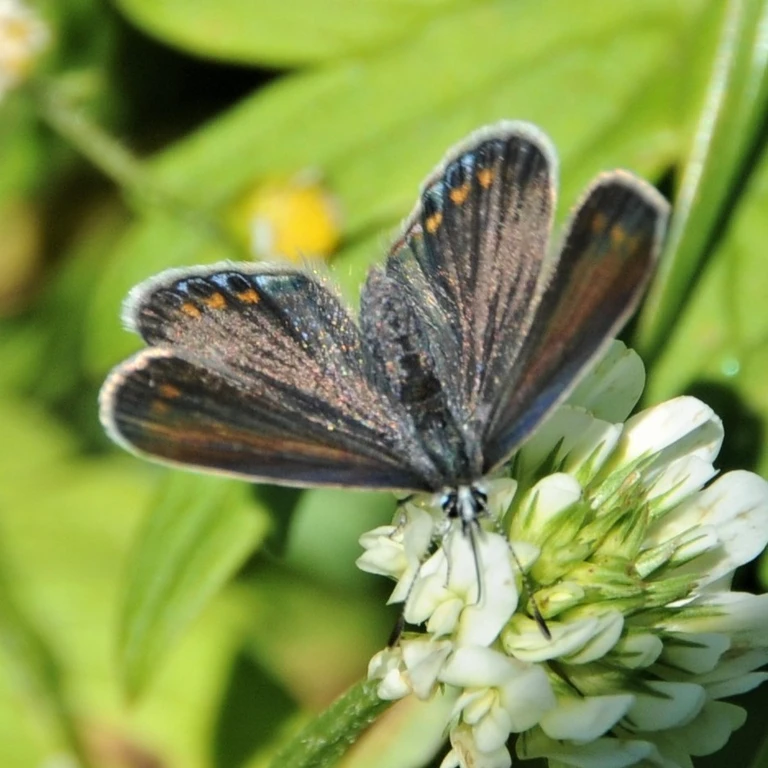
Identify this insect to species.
Polyommatus icarus
